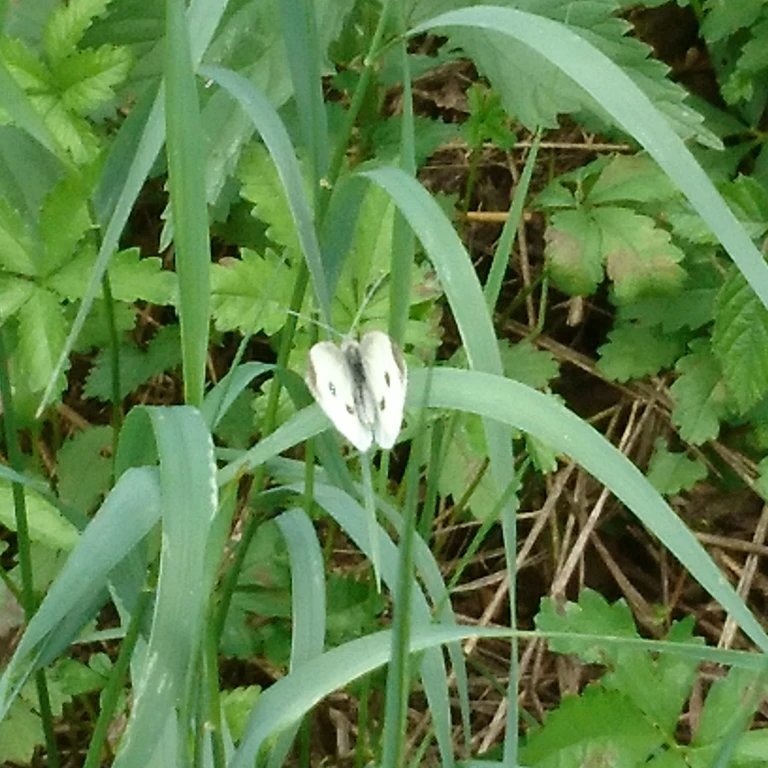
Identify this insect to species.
Pieris rapae
